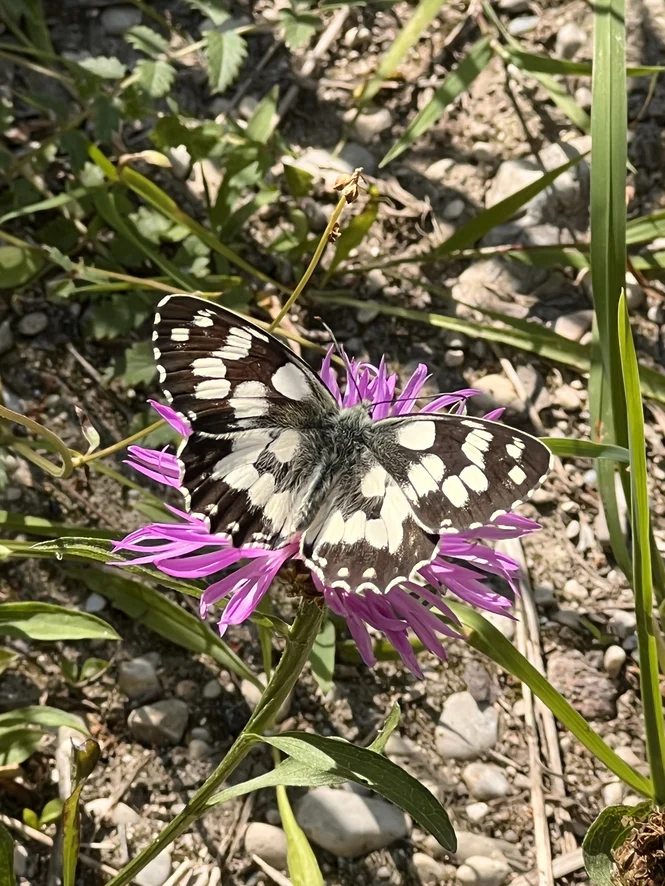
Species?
Melanargia galathea
